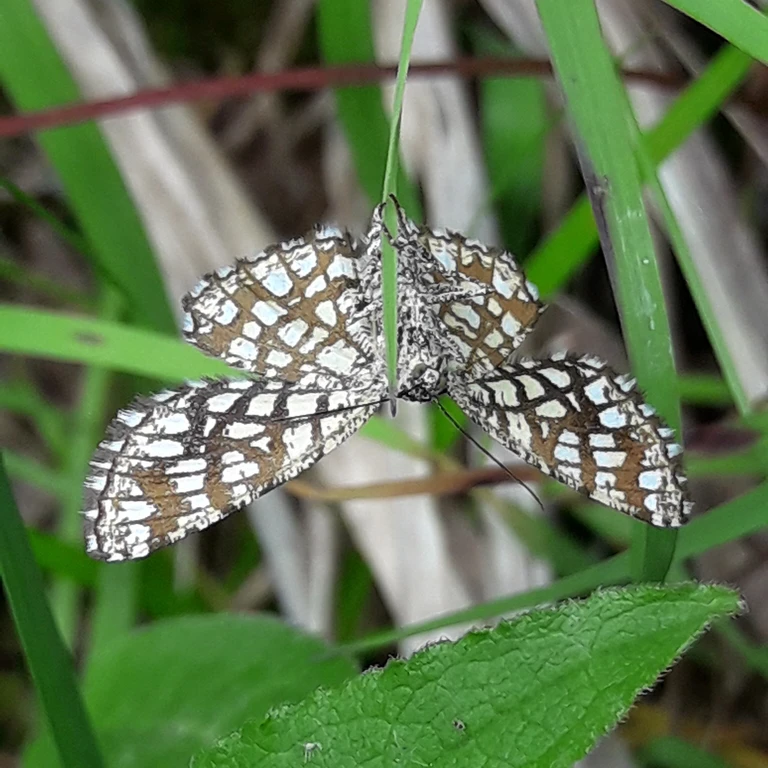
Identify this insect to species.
Chiasmia clathrata
